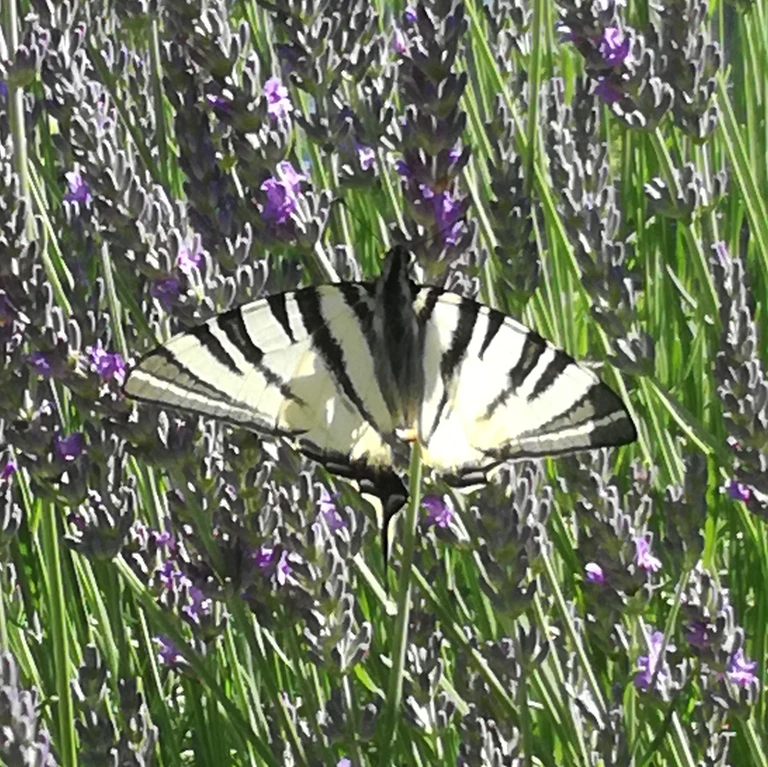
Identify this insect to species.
Iphiclides podalirius
